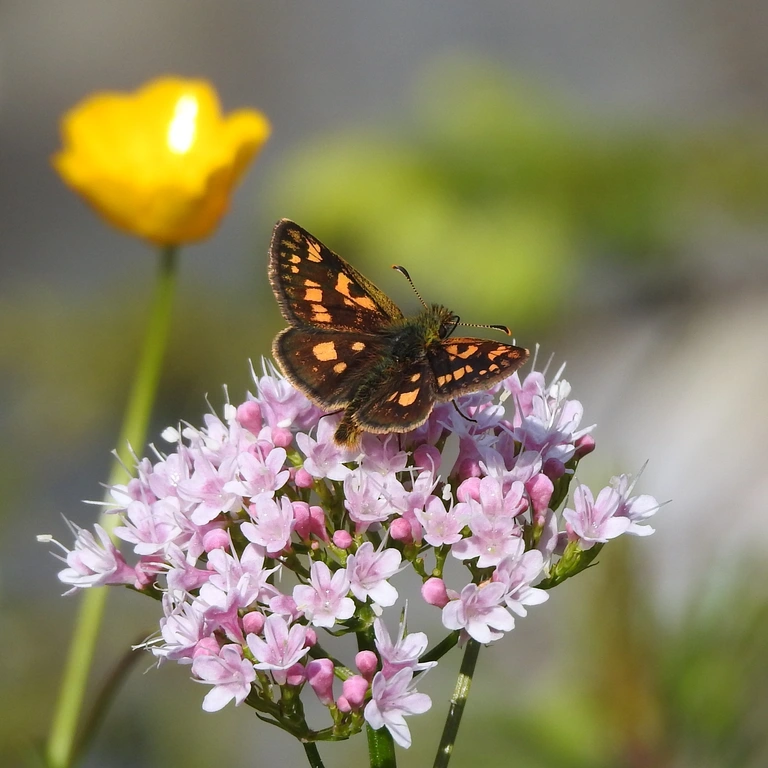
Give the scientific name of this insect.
Carterocephalus palaemon
